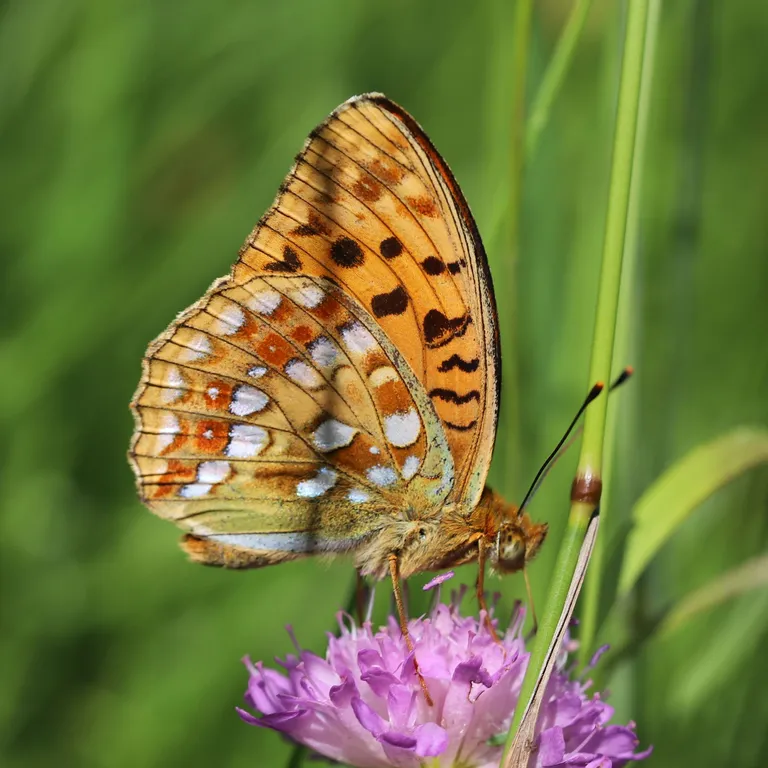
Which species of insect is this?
Fabriciana adippe
